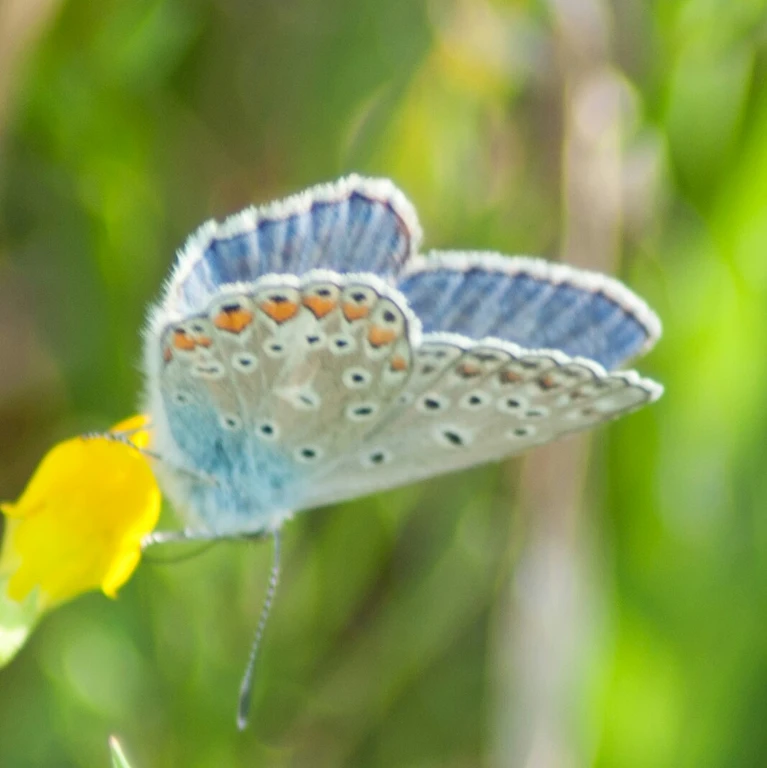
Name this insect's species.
Polyommatus icarus
